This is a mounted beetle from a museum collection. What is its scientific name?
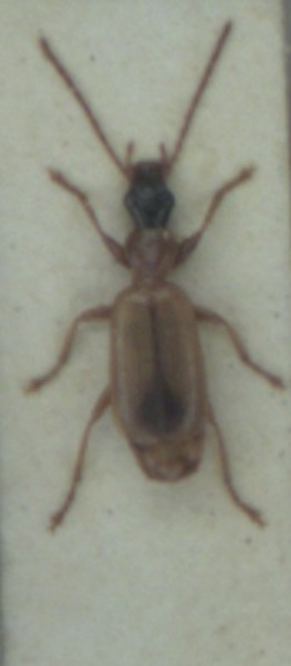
Demetrias monostigma
